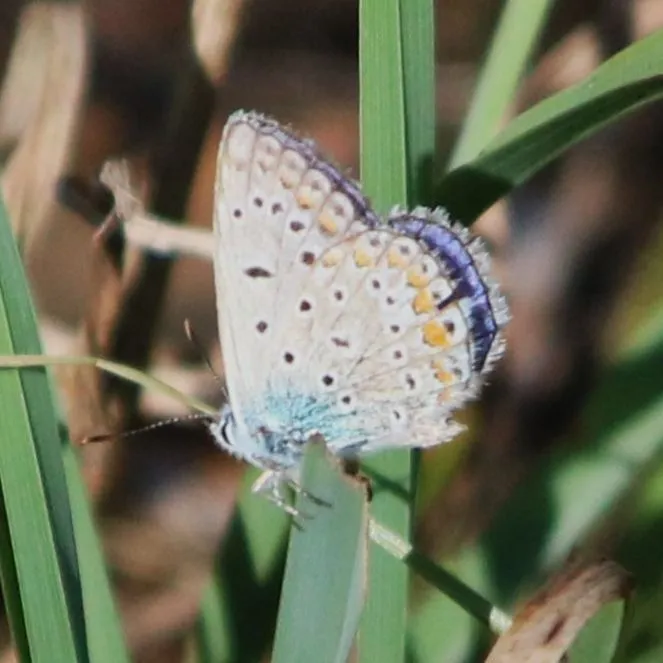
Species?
Polyommatus icarus
